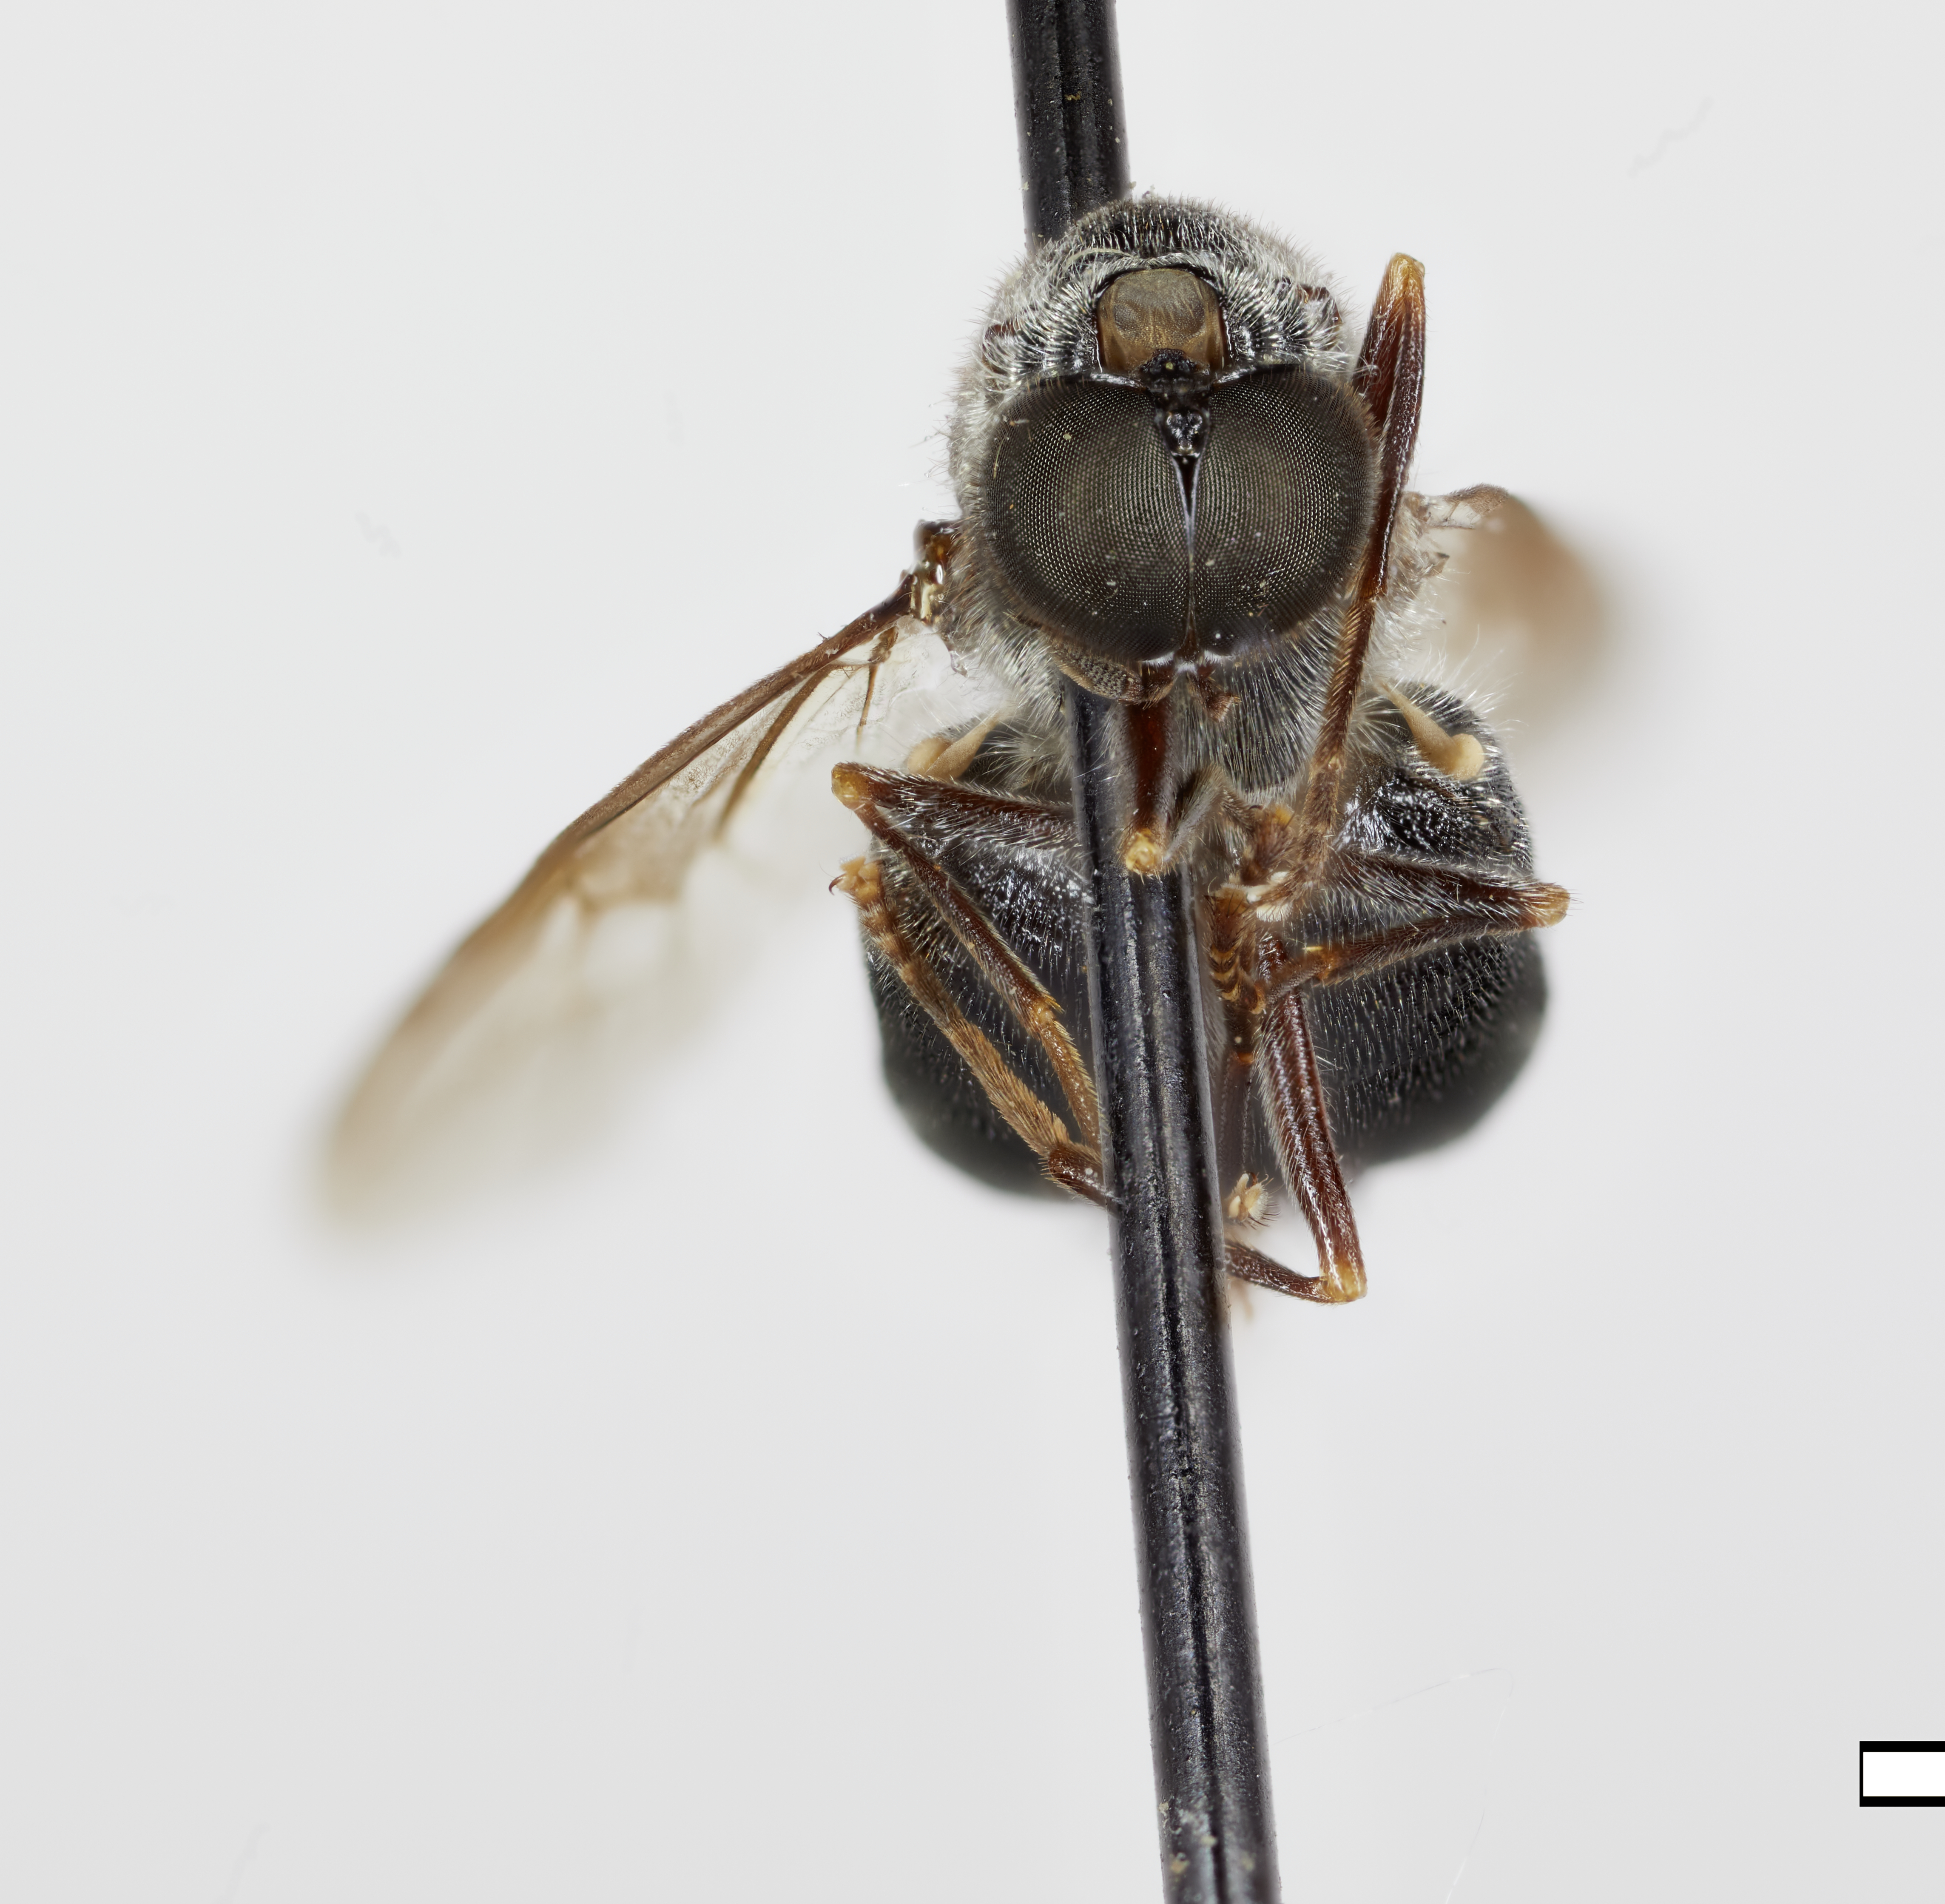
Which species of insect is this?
Artemita insularis
